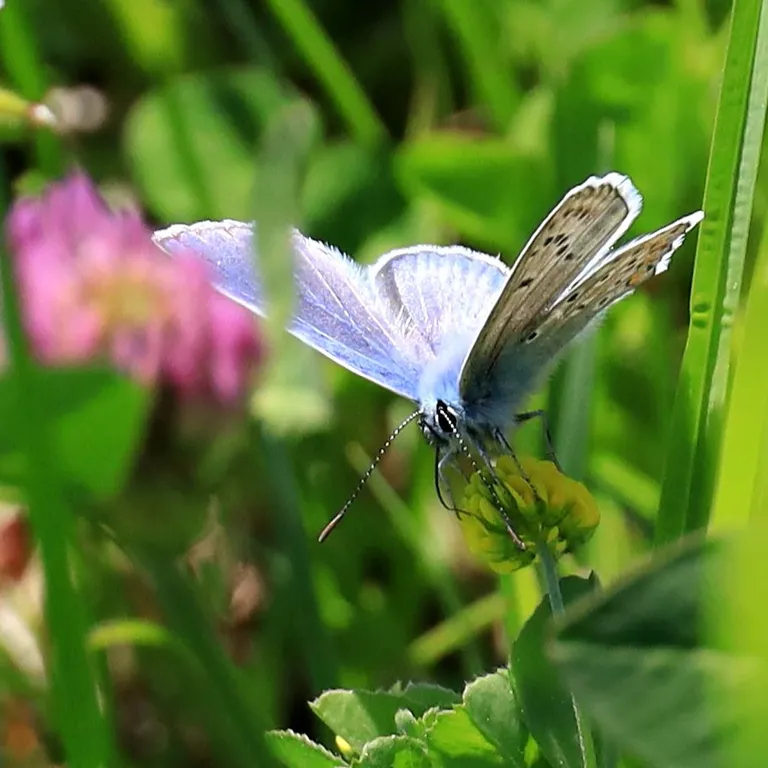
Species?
Polyommatus icarus
